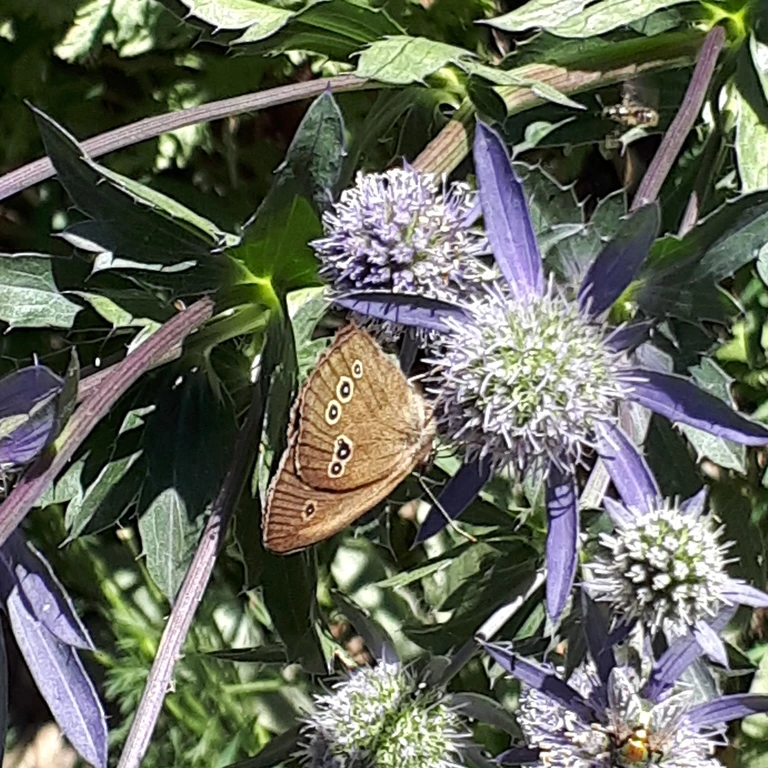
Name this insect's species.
Aphantopus hyperantus
